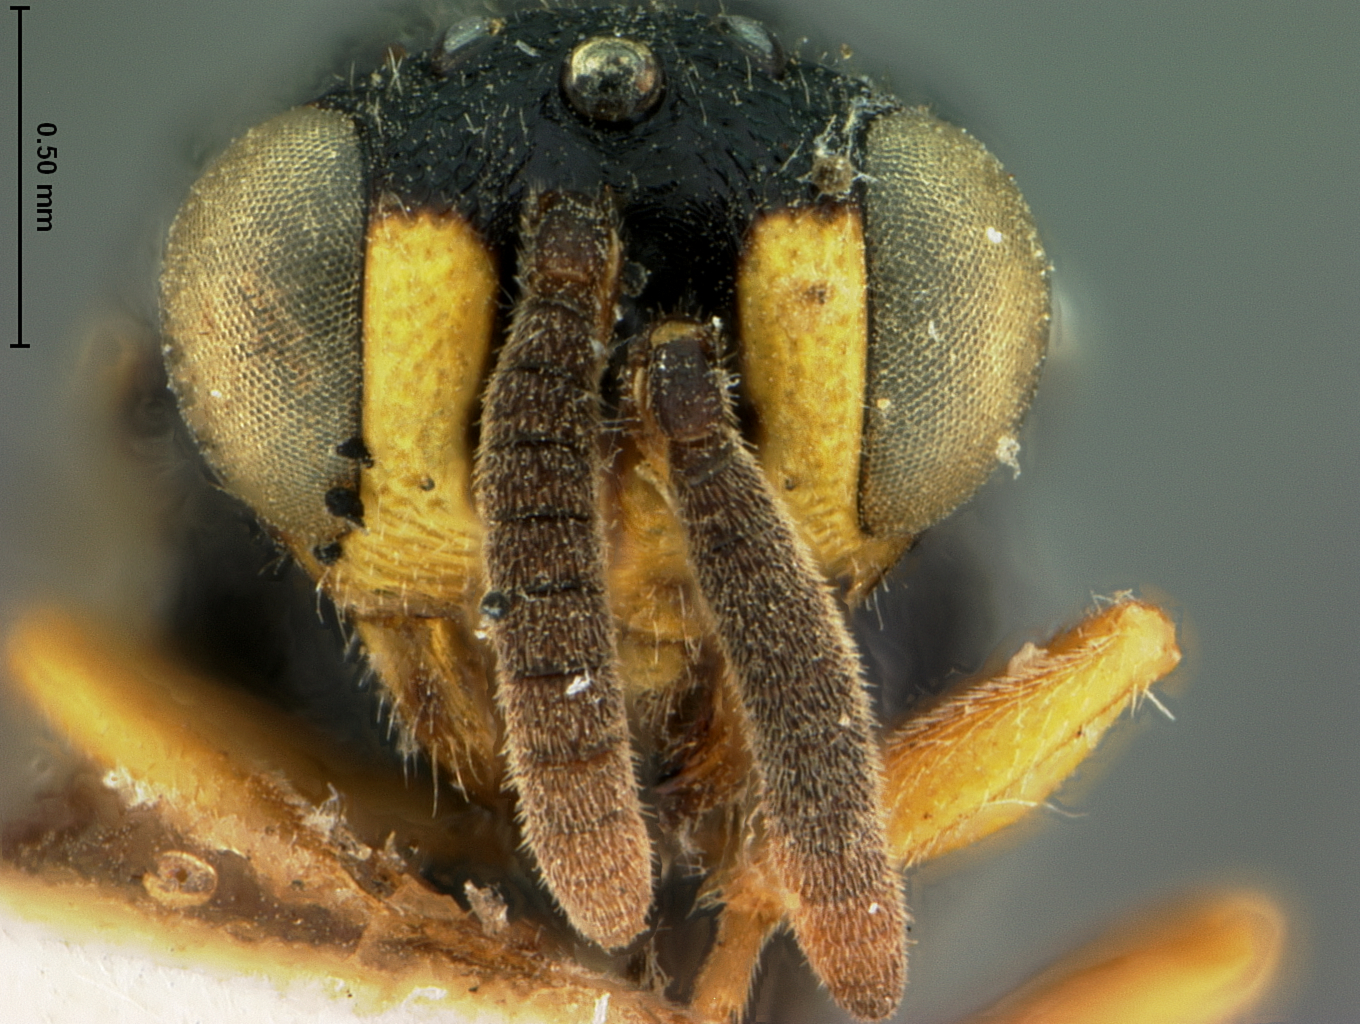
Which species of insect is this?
Chalcis flavipes
